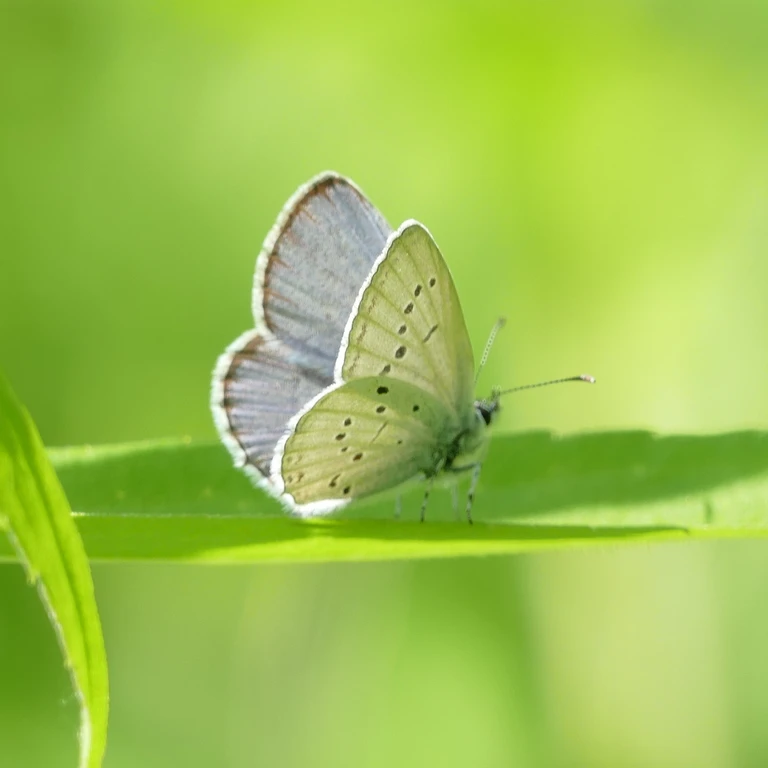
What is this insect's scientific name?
Cupido decolorata (also Elkalyce decolorata)
